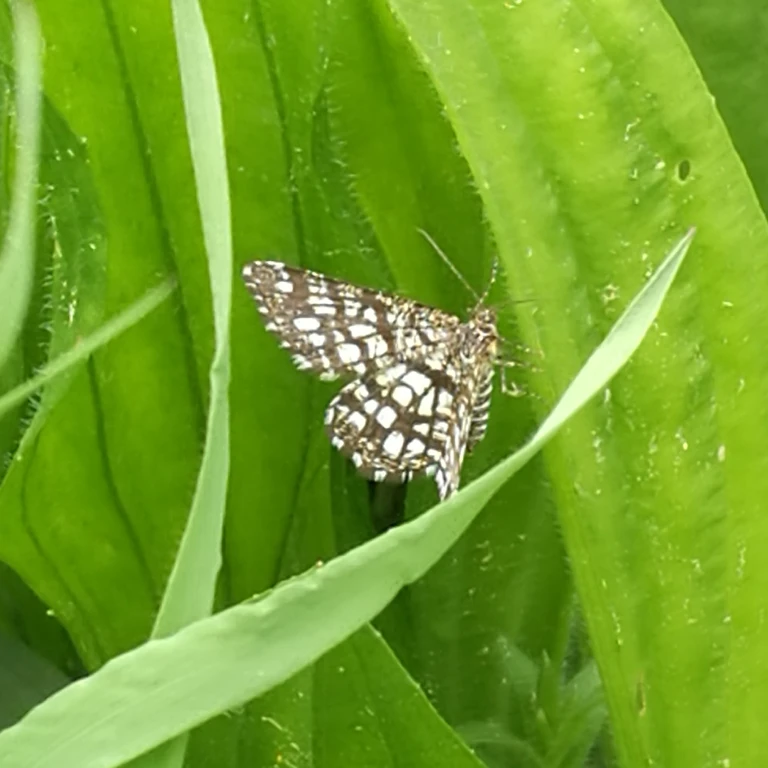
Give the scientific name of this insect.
Chiasmia clathrata
